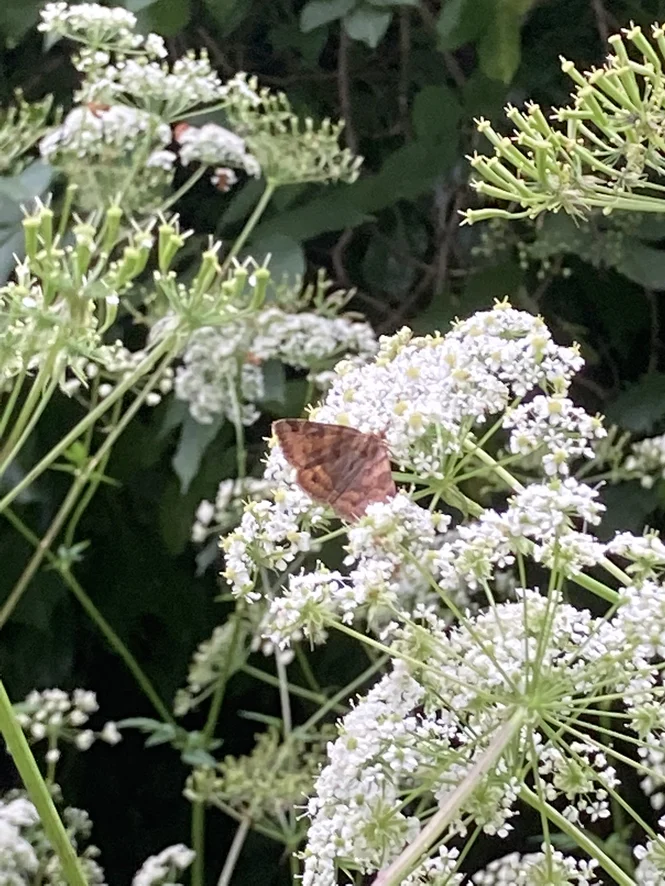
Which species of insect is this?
Euclidia glyphica
